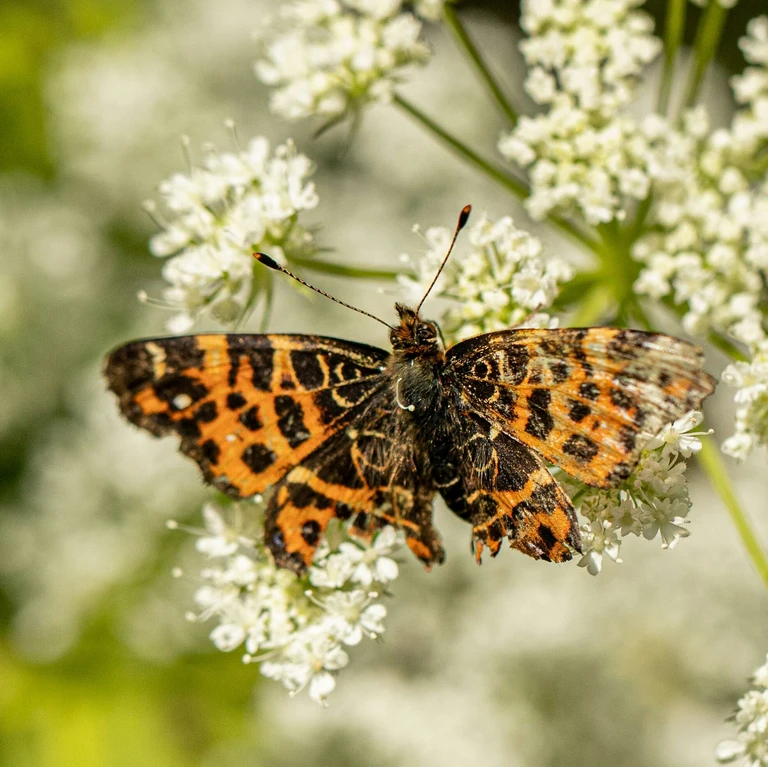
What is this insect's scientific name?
Araschnia levana
